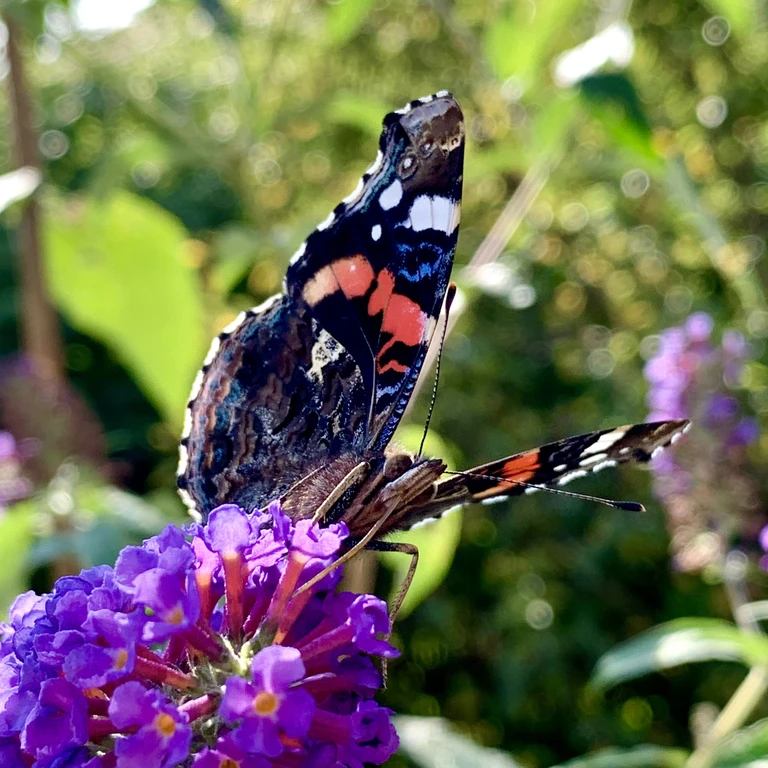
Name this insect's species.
Vanessa atalanta
